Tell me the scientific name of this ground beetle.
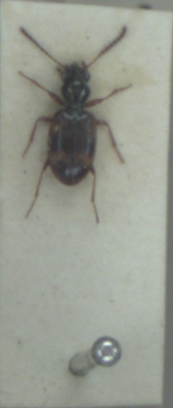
Bembidion articulatum
